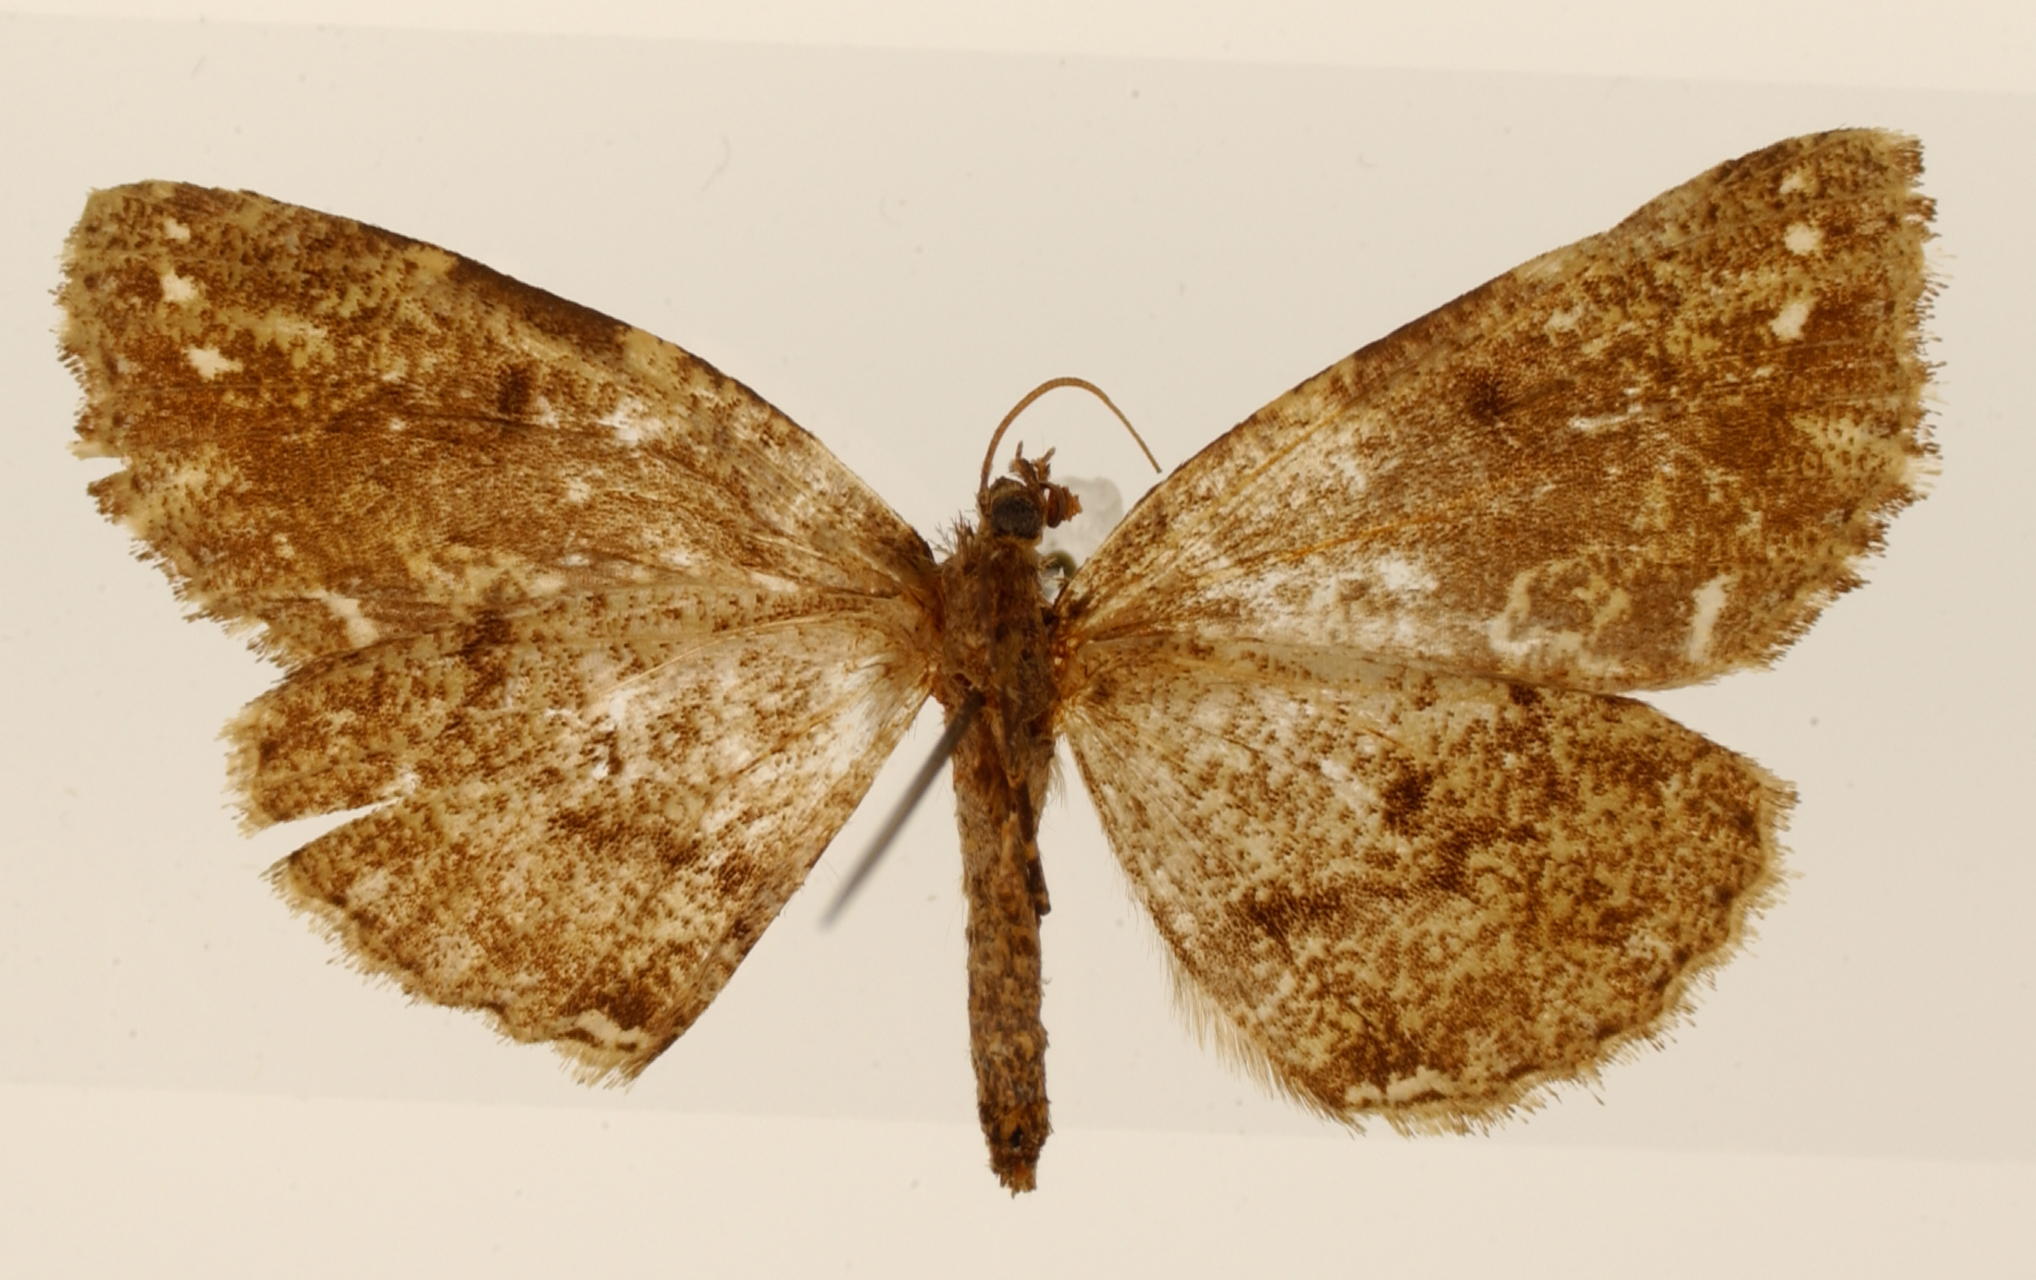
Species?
Cidariophanes persaturata
